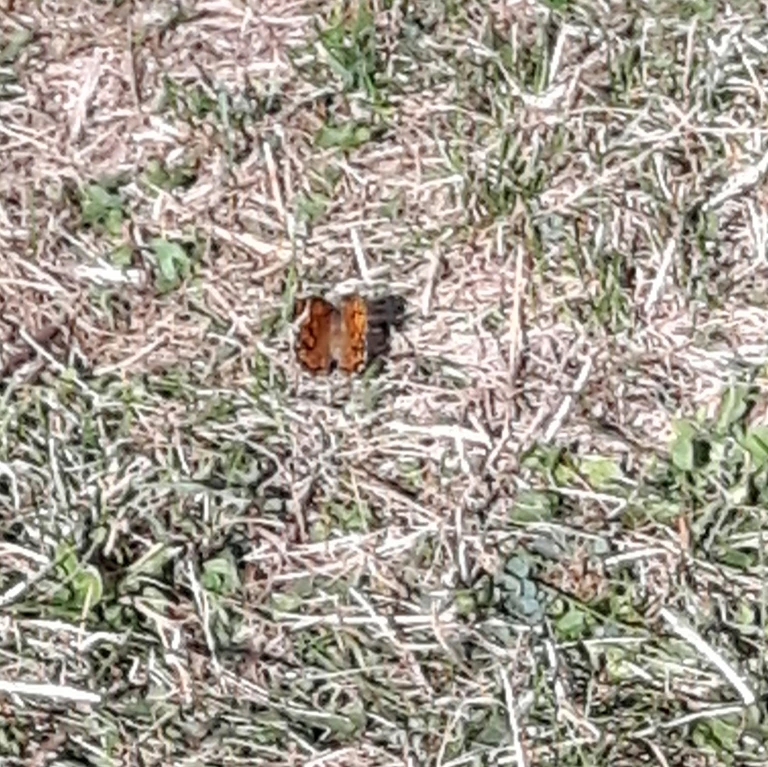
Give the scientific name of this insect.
Lasiommata megera (also Pararge megera)
